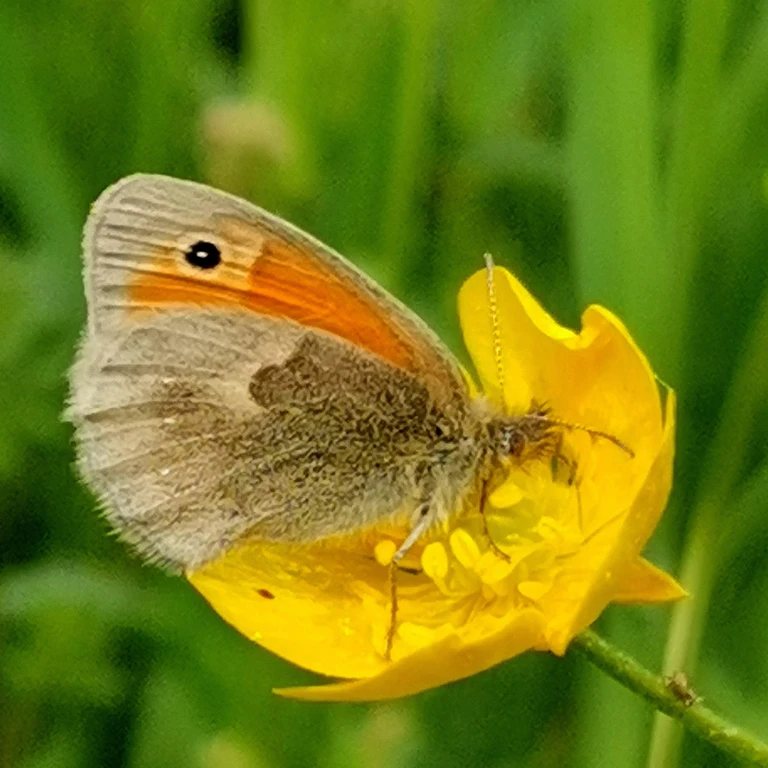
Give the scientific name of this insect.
Coenonympha pamphilus
